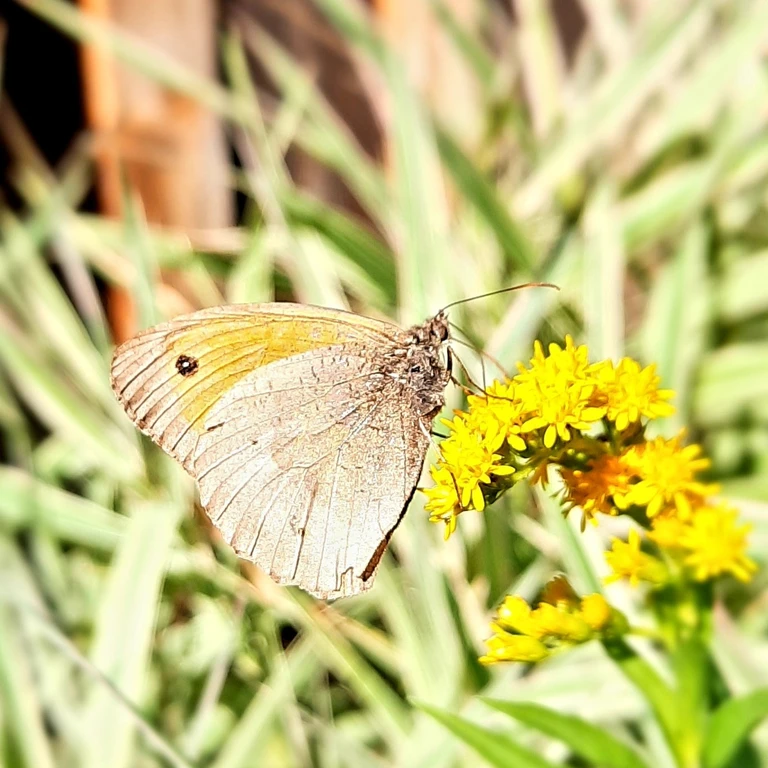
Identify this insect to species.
Maniola jurtina
